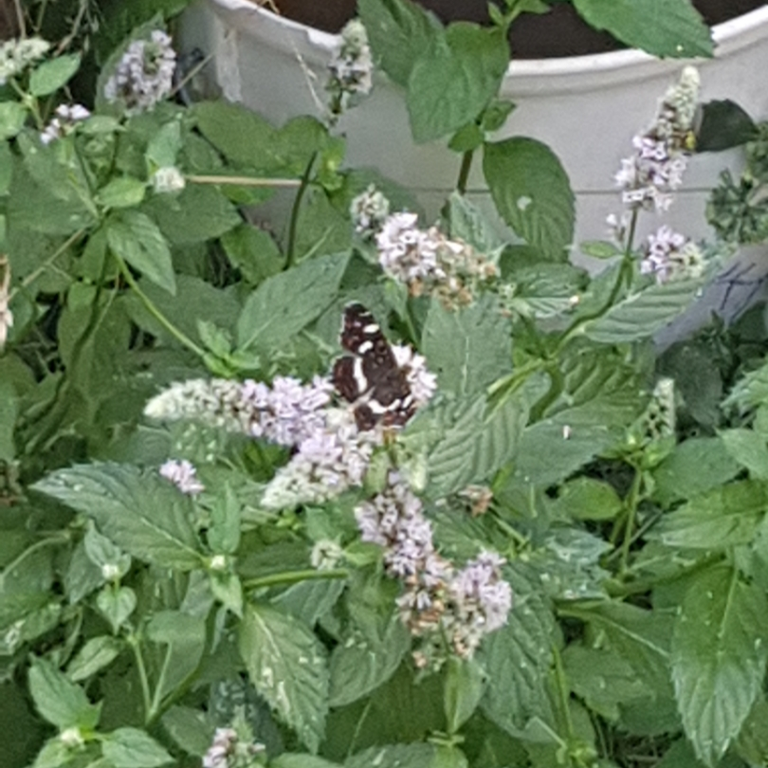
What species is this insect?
Araschnia levana
